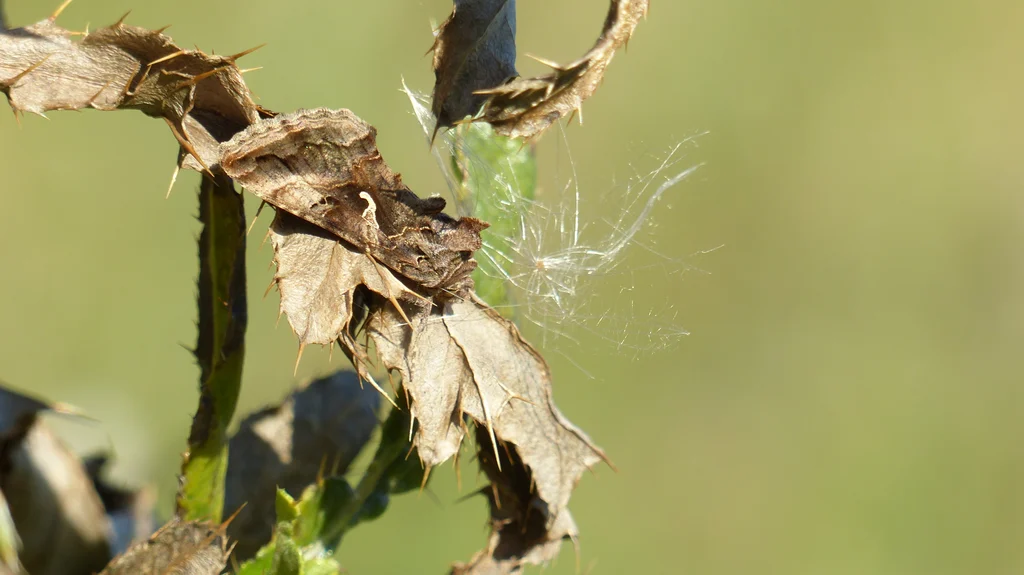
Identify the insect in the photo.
Autographa gamma
